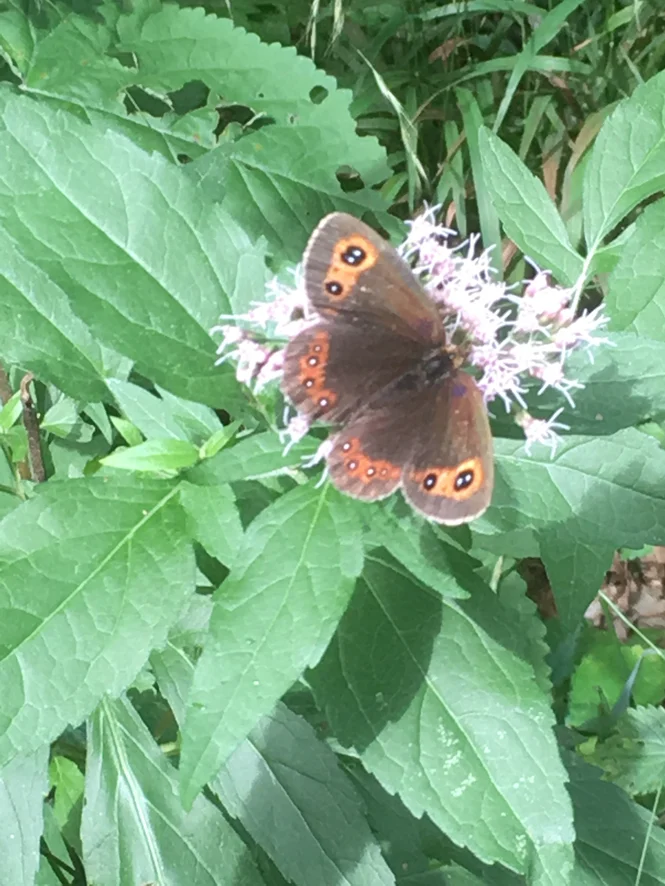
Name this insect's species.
Erebia aethiops
